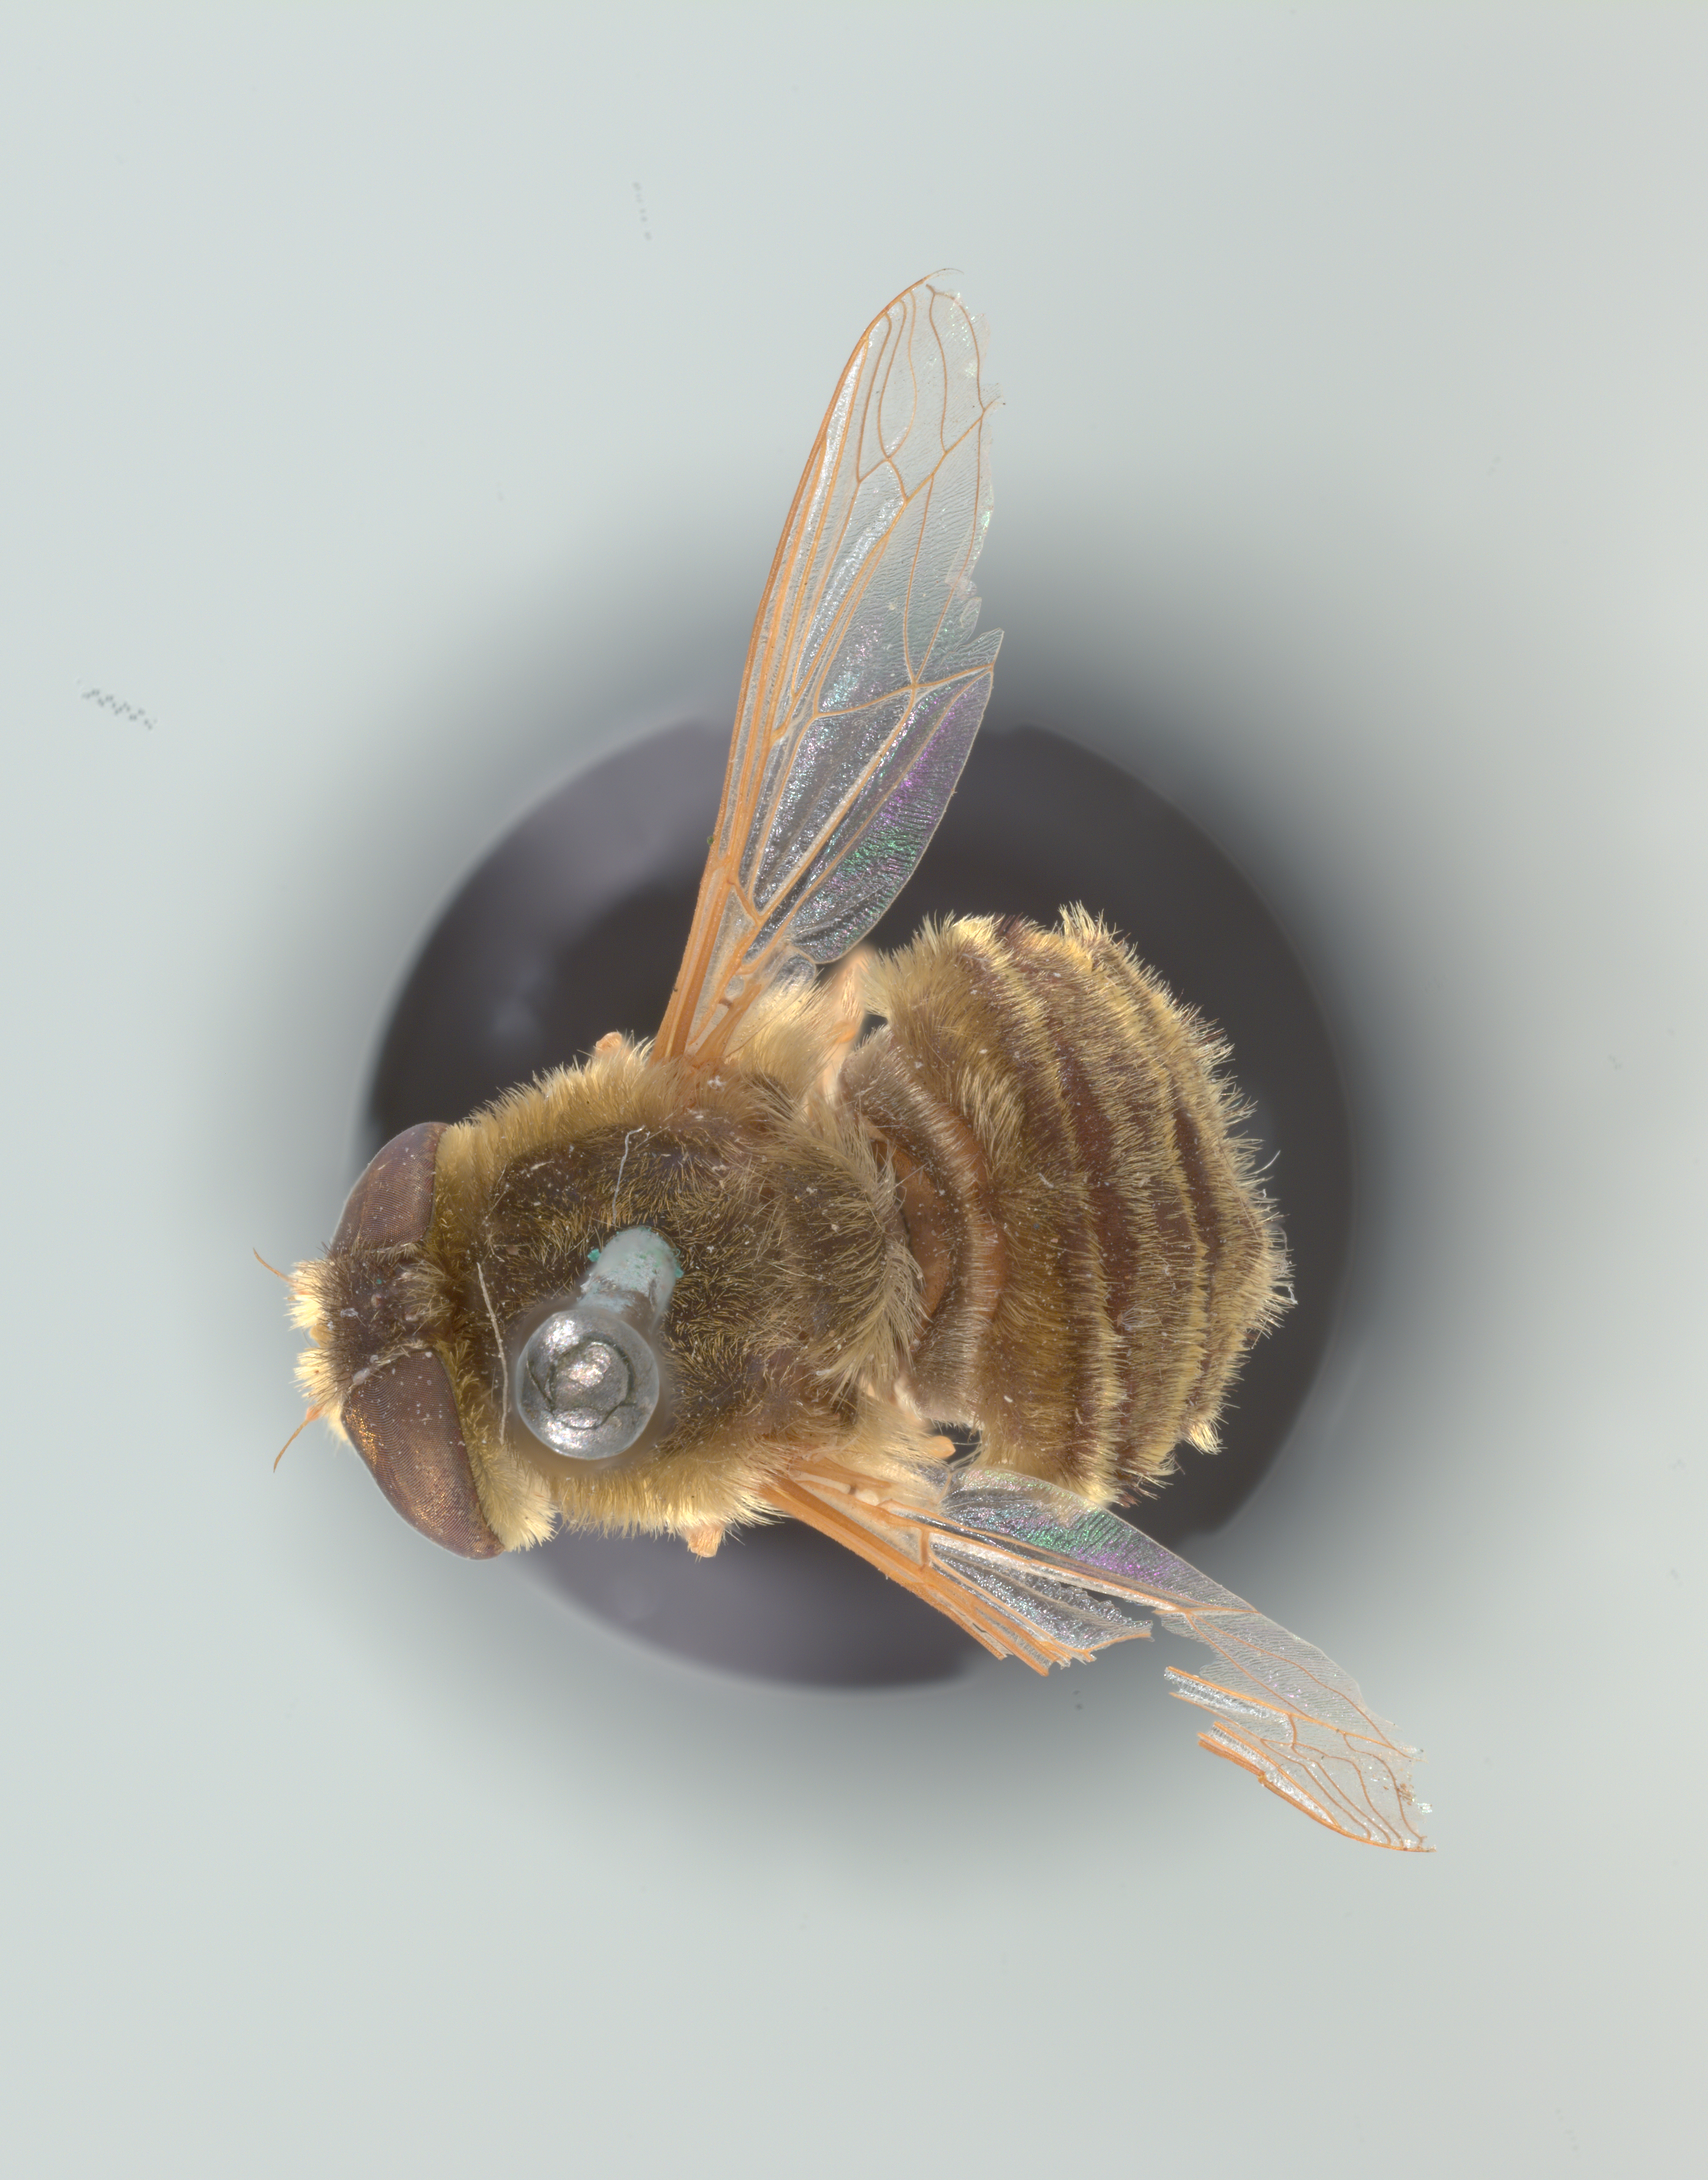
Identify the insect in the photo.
Neorhynchocephalus sackenii
